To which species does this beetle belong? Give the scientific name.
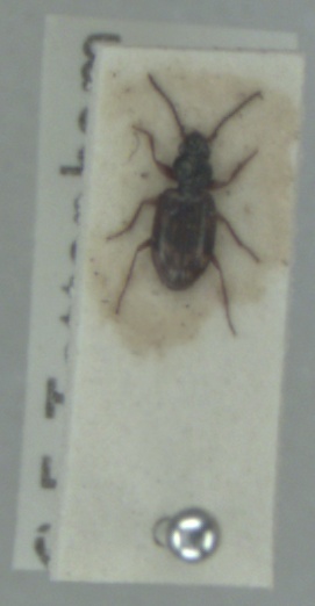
Bembidion fumigatum
